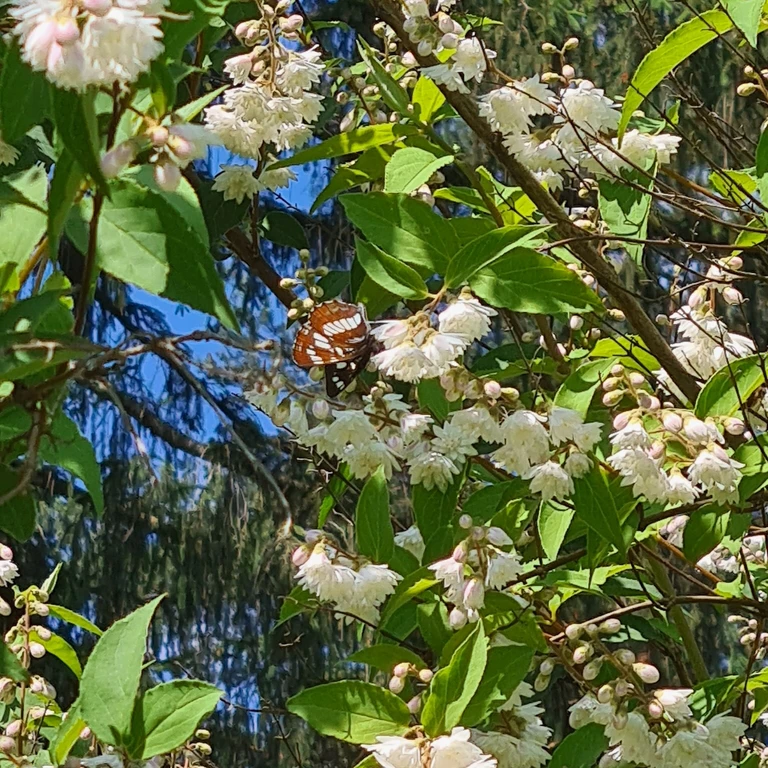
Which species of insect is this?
Neptis rivularis
